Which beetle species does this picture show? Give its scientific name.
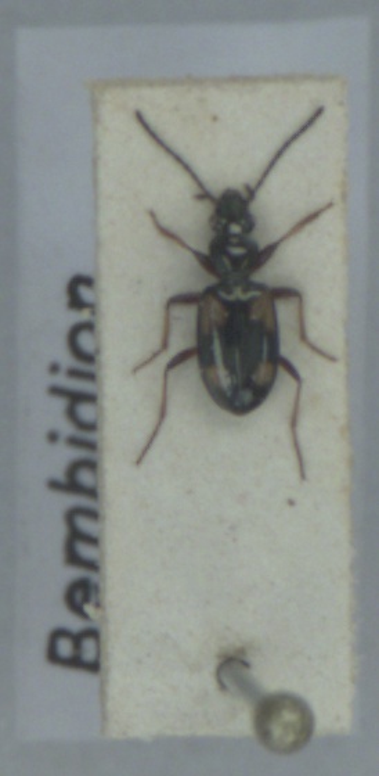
Bembidion illigeri
